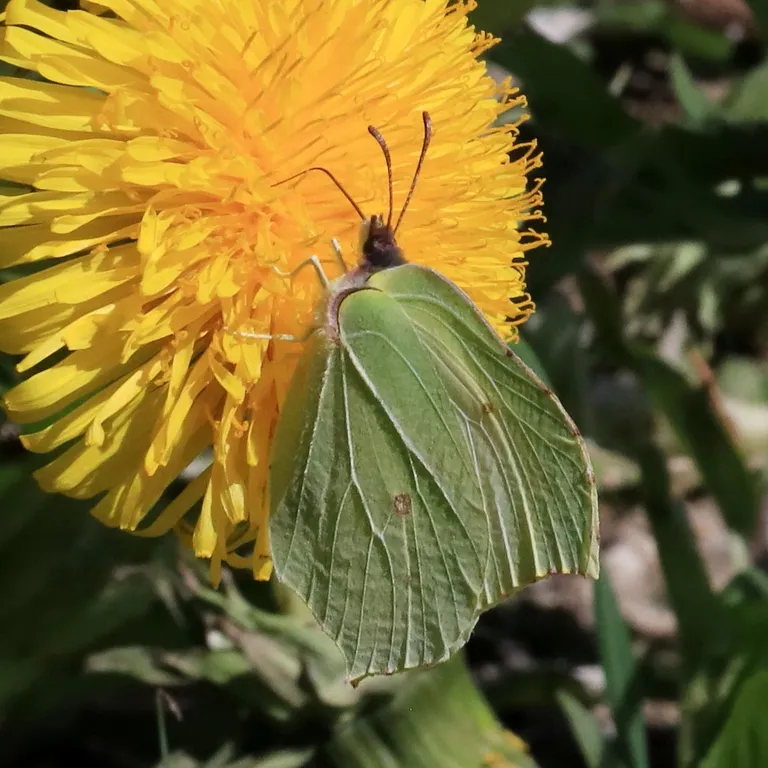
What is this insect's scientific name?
Gonepteryx rhamni
